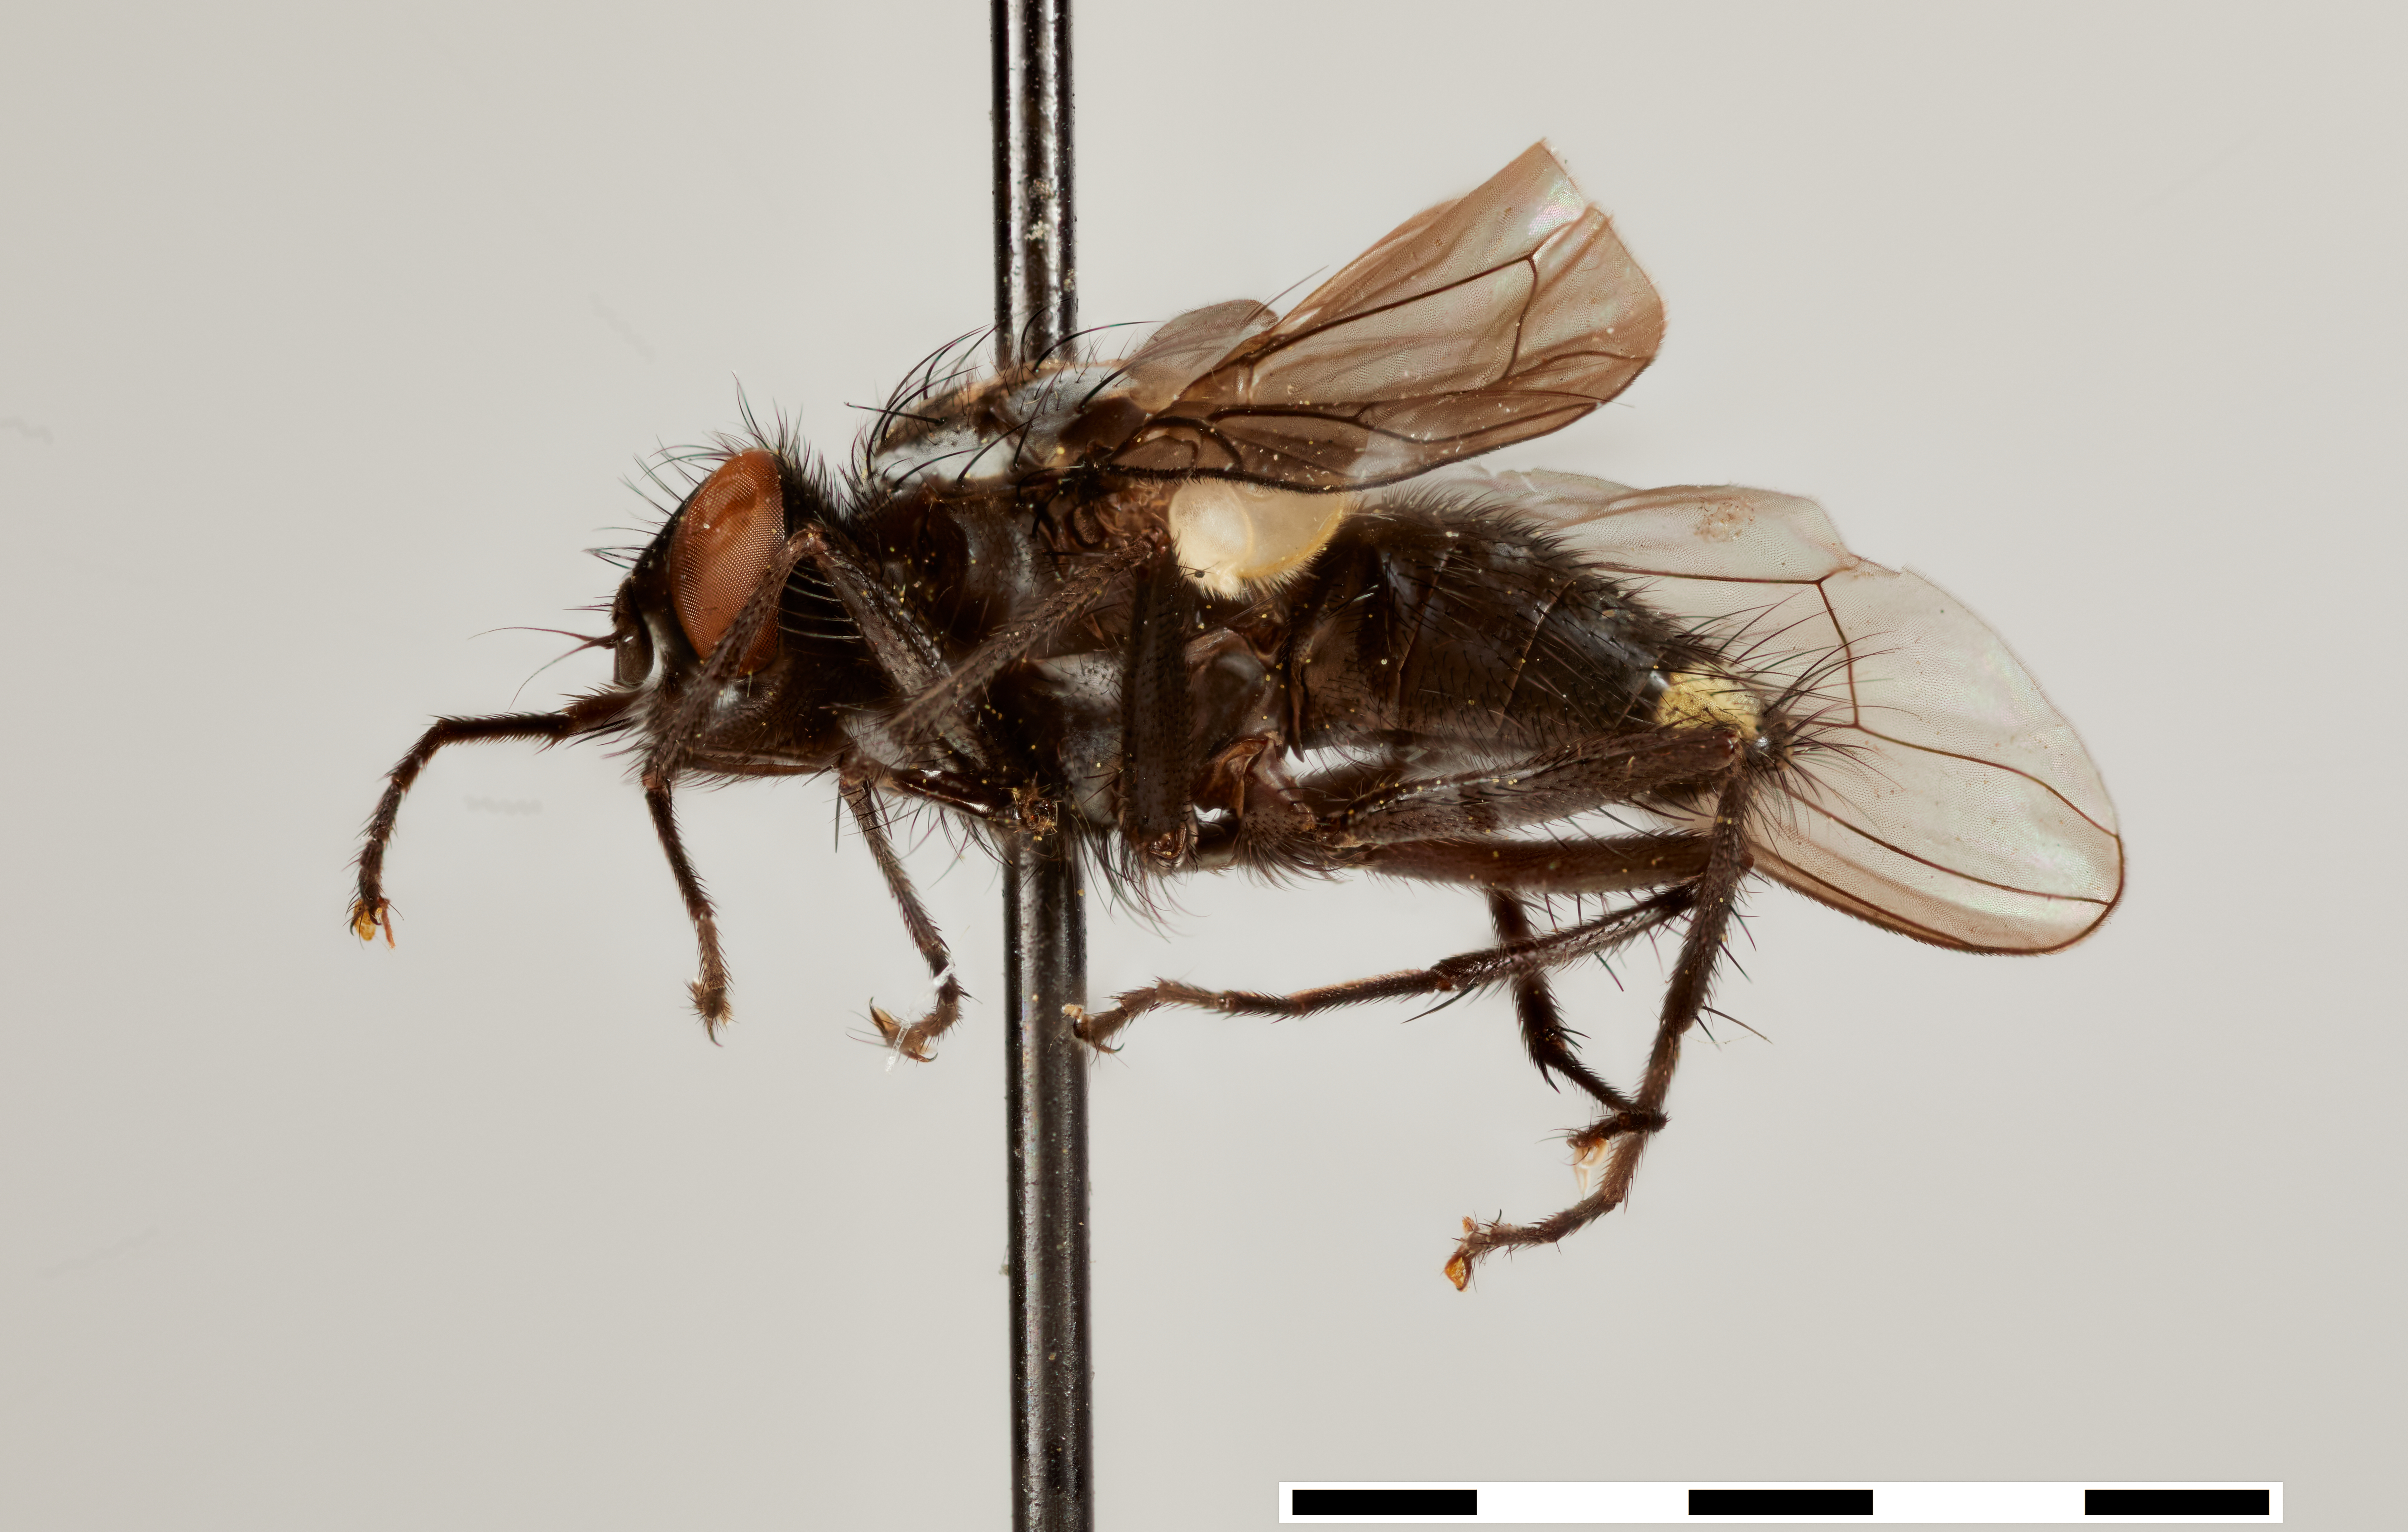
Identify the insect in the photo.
Syllimnophora dubitalis
